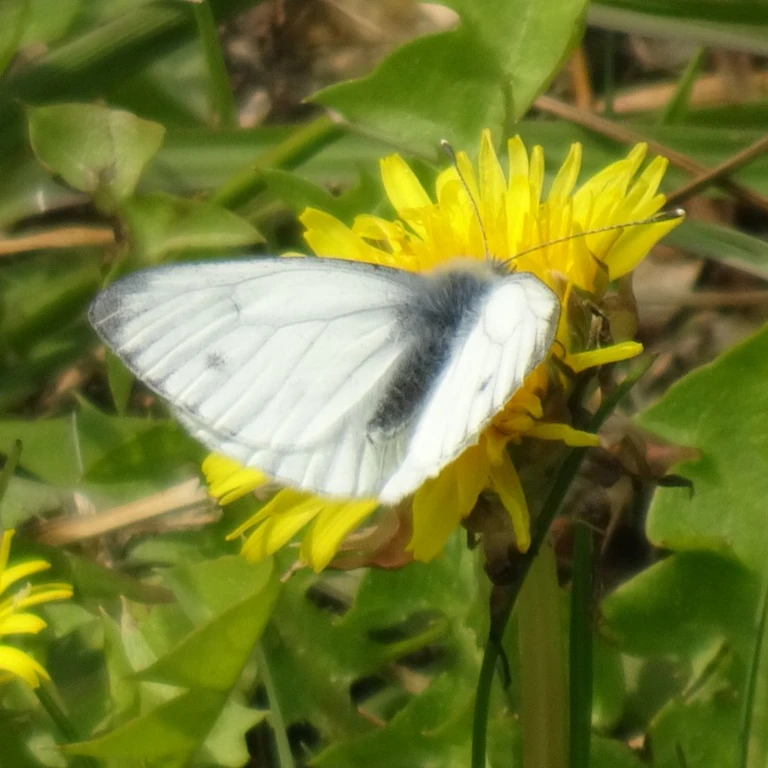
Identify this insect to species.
Pieris napi
